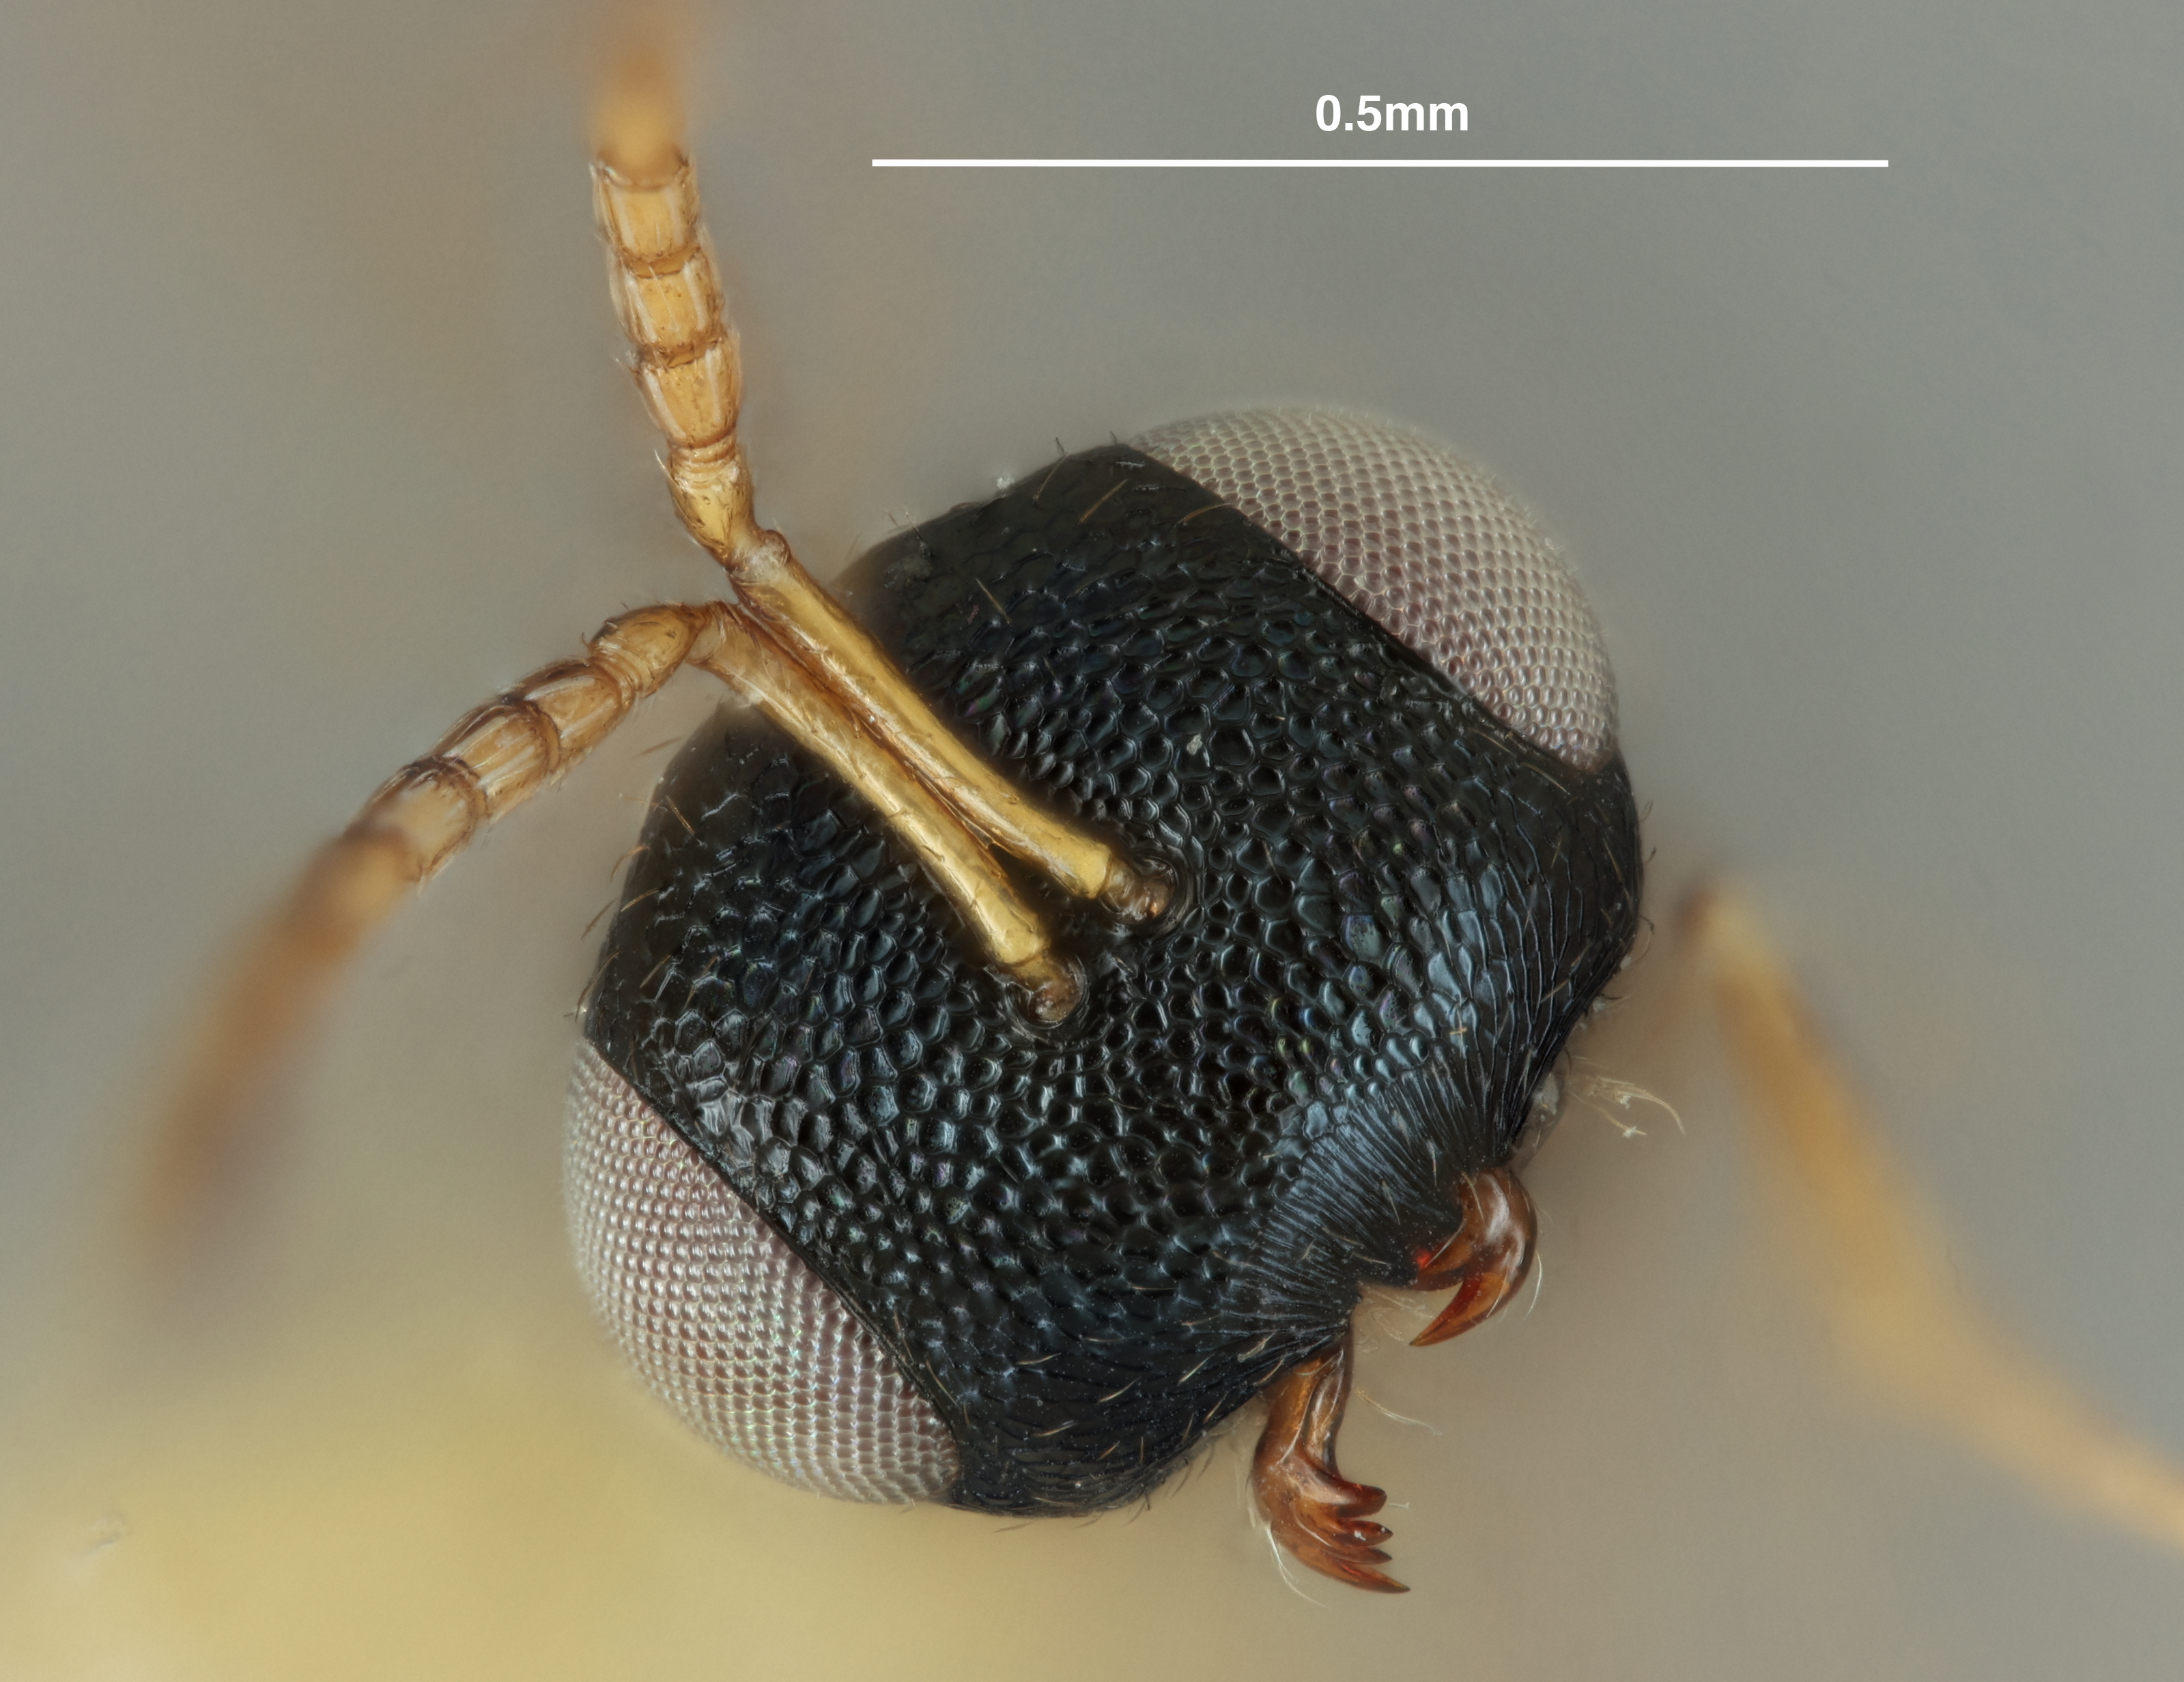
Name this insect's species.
Apsilocera breviscapus
